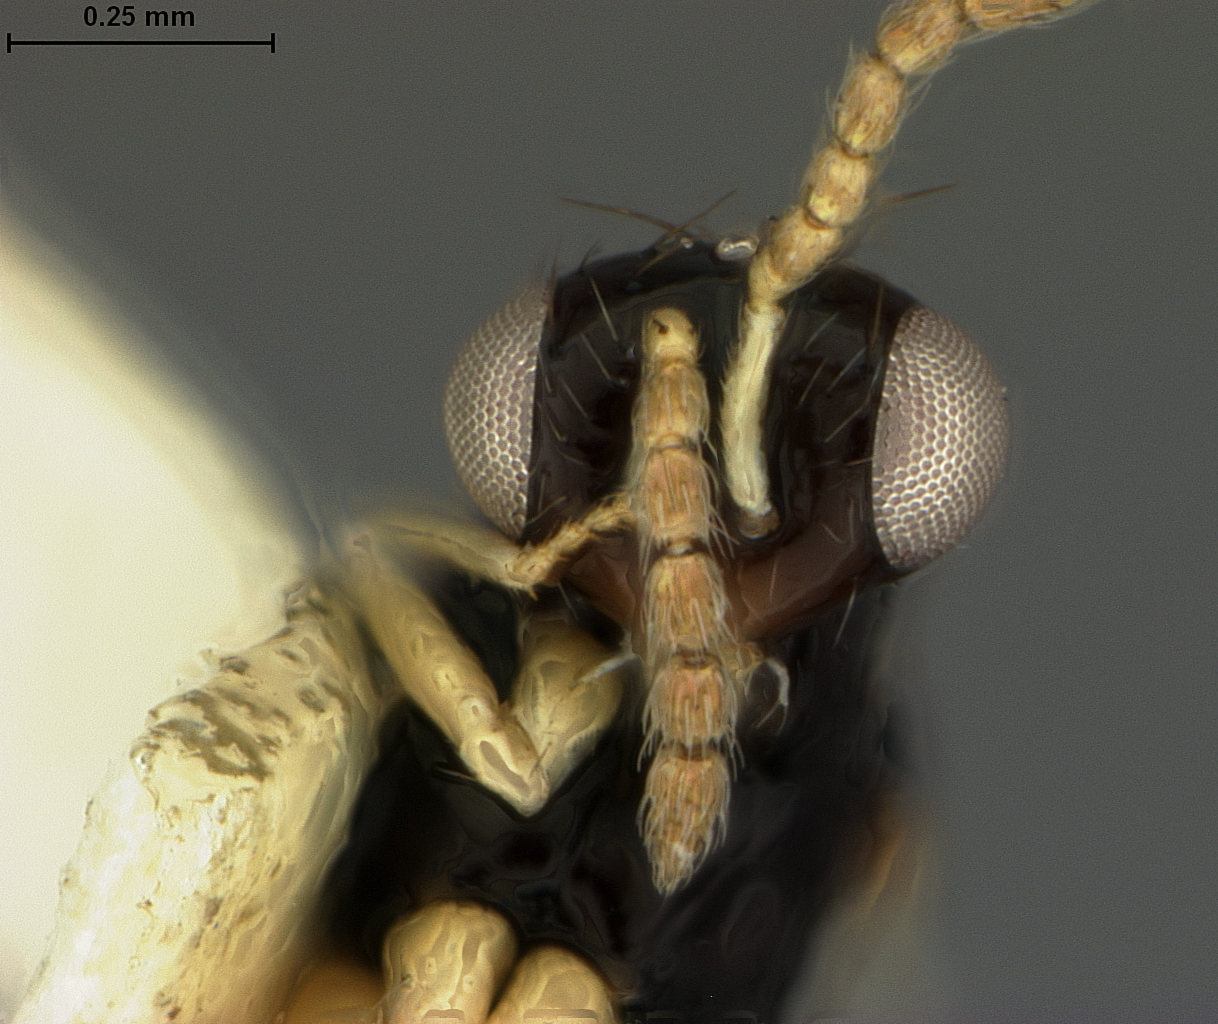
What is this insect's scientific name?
Euplectrus manilae
